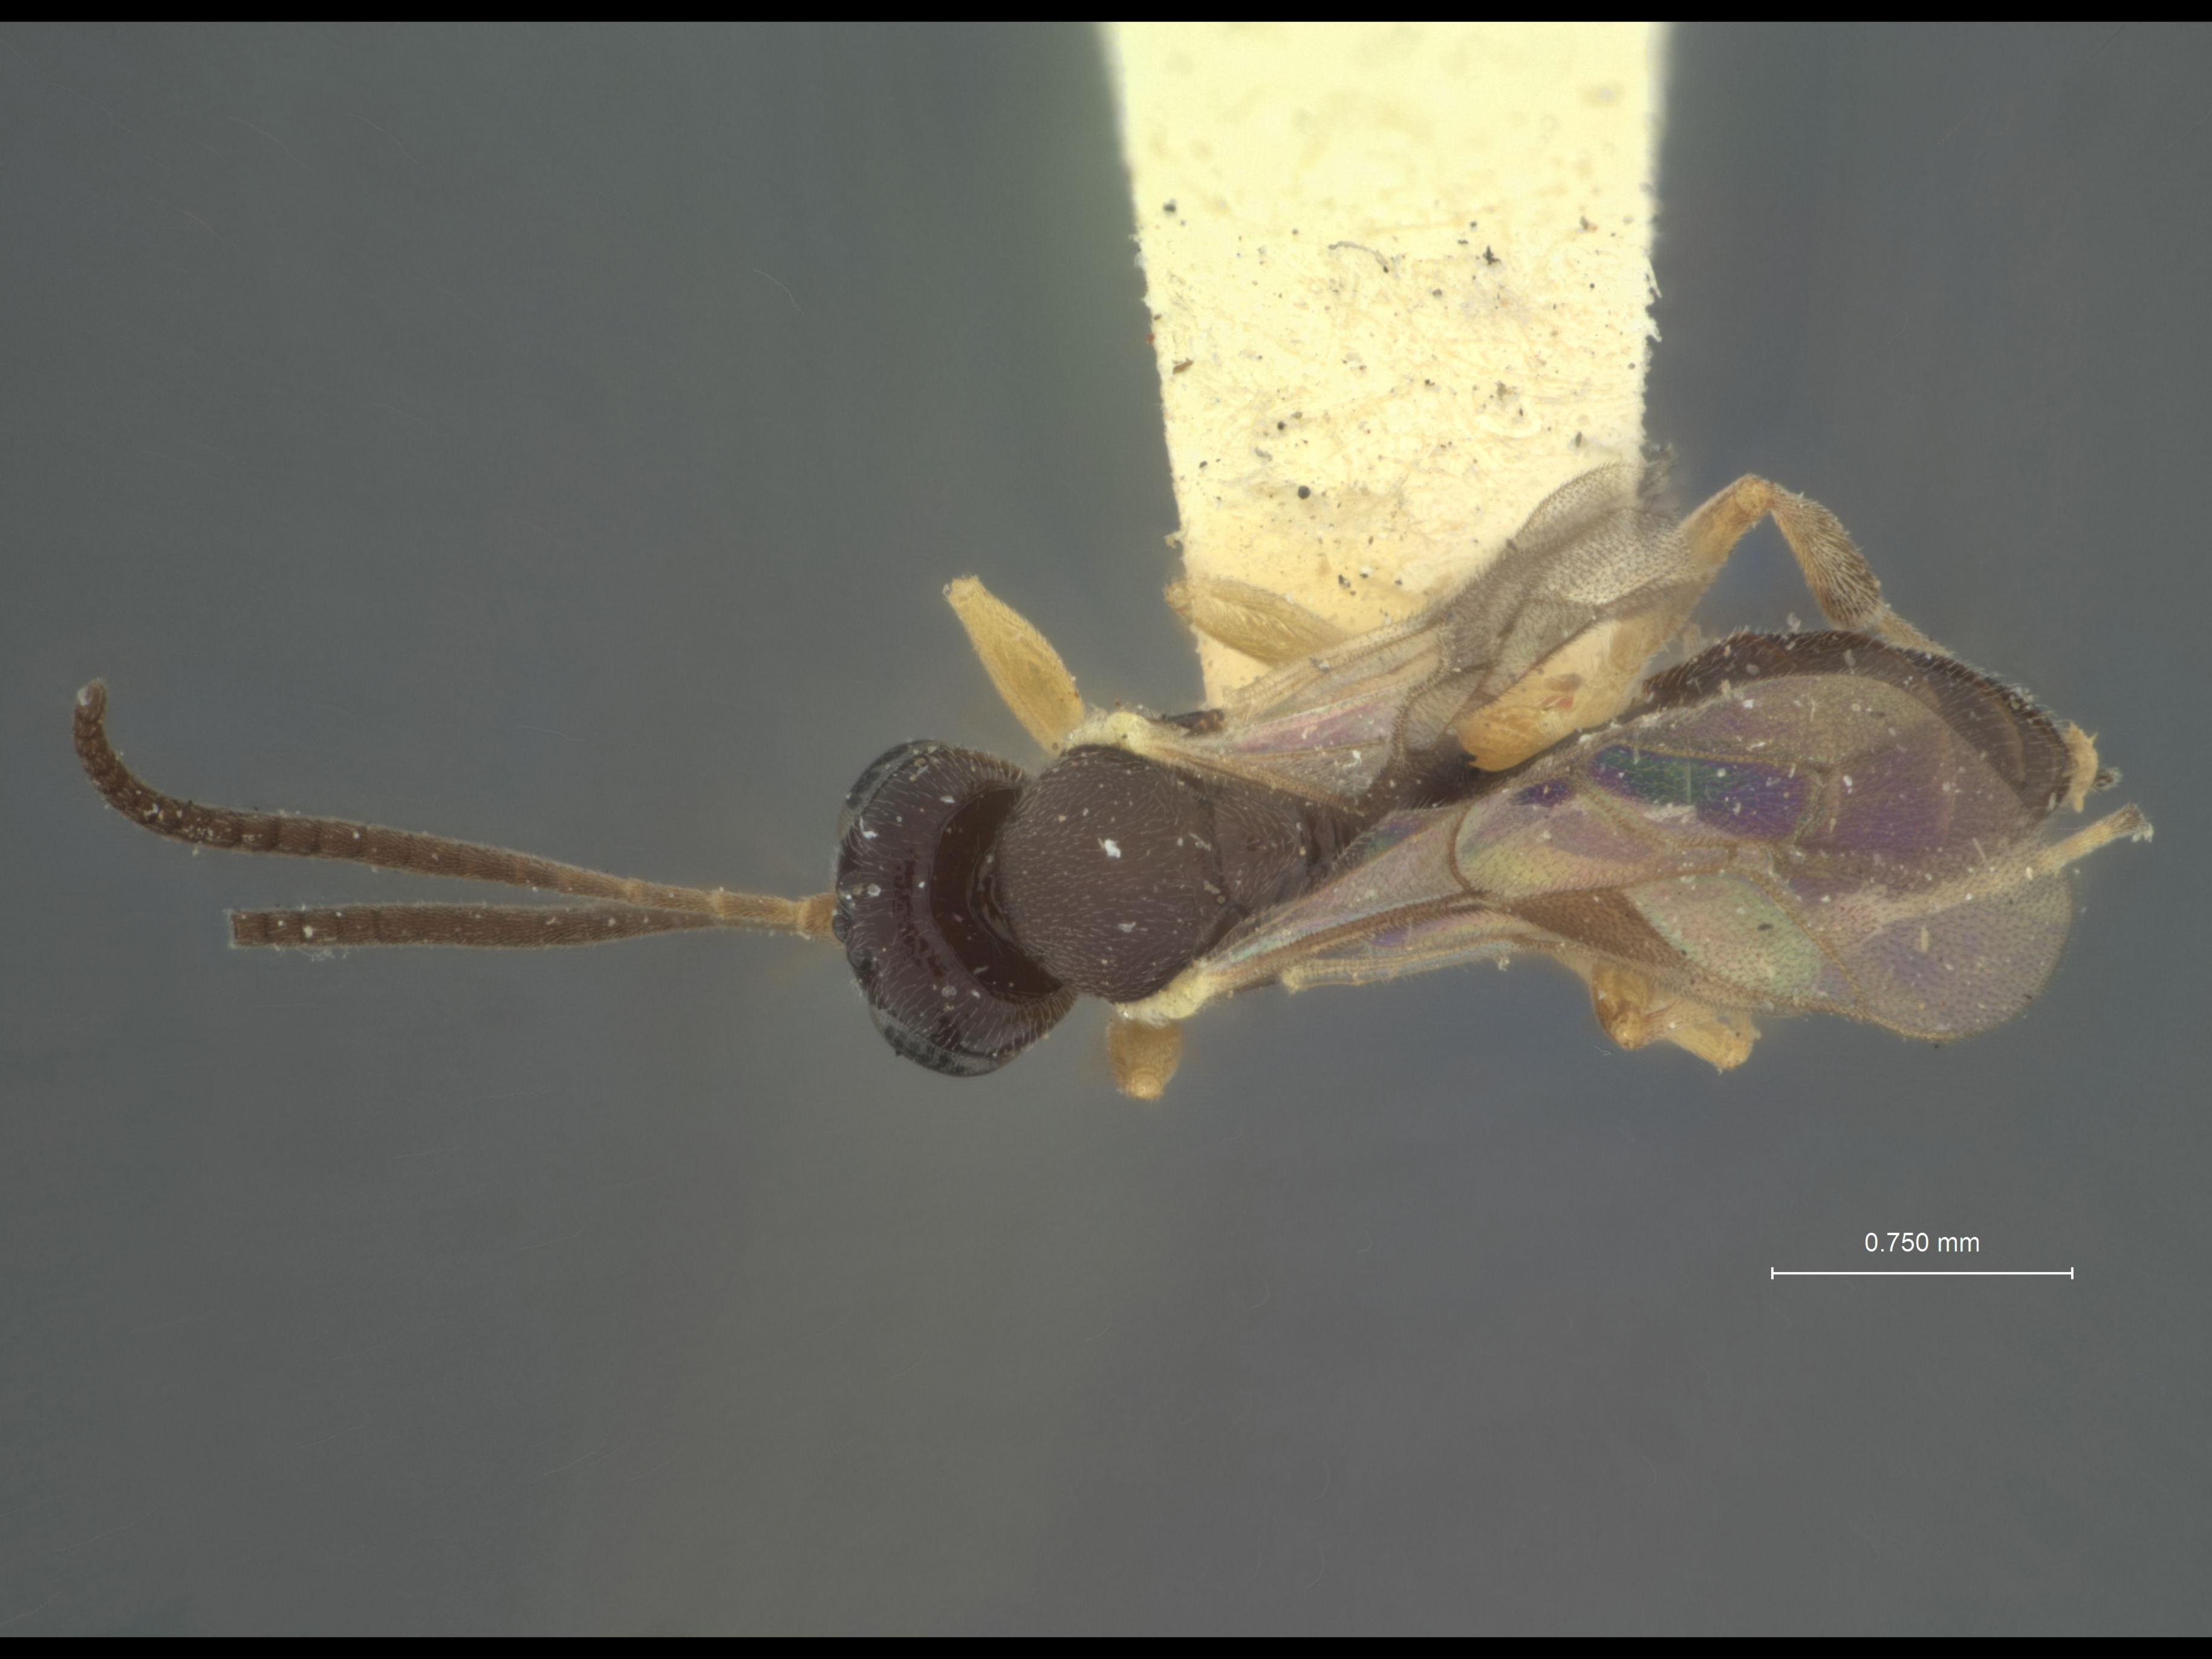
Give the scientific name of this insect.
Acrolyta mesochori
